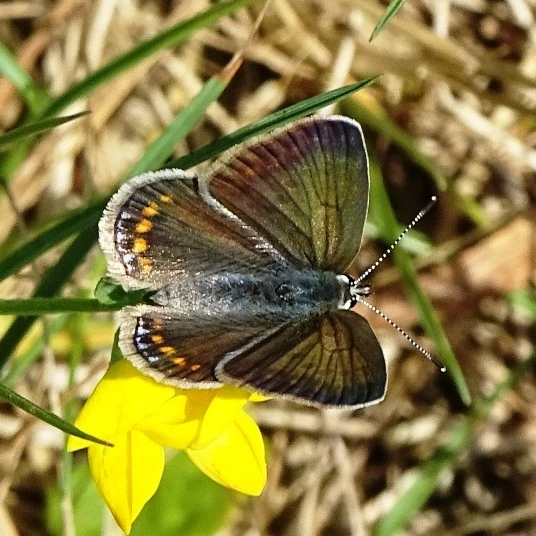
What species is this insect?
Polyommatus icarus
